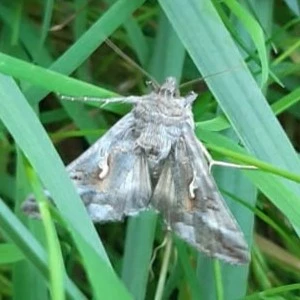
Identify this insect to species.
Autographa gamma
